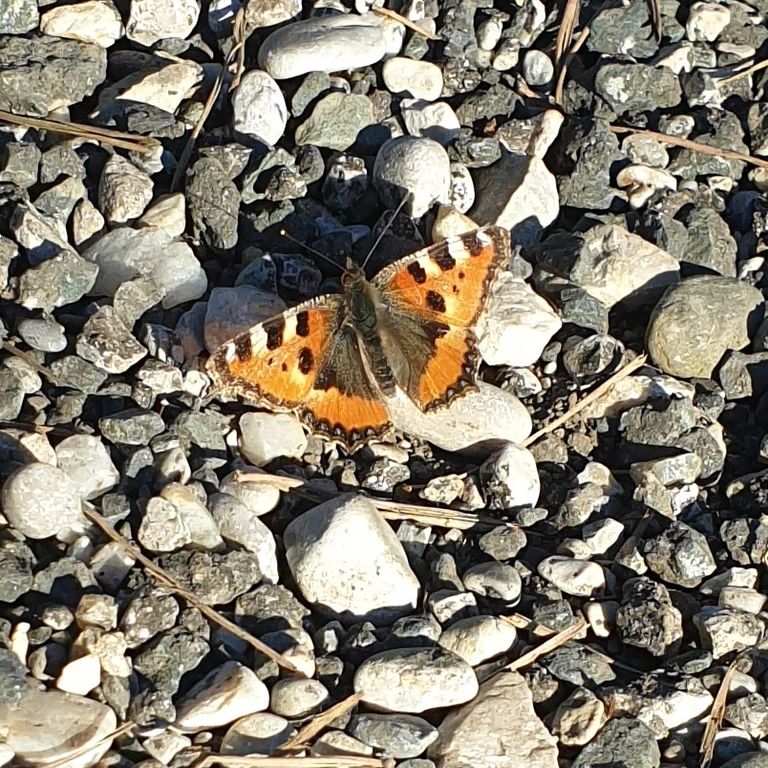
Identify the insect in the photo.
Aglais urticae
